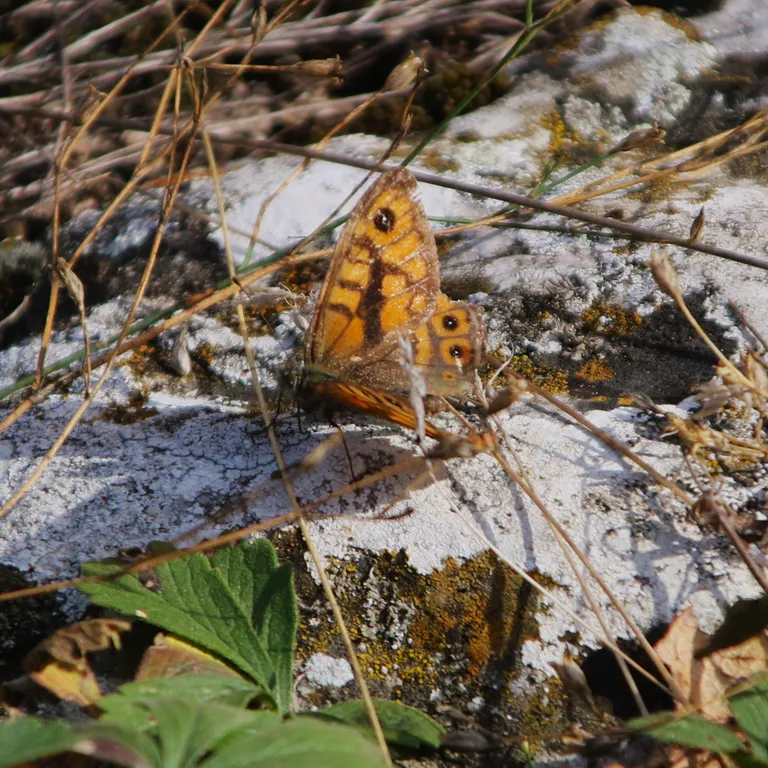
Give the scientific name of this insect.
Lasiommata megera (also Pararge megera)
